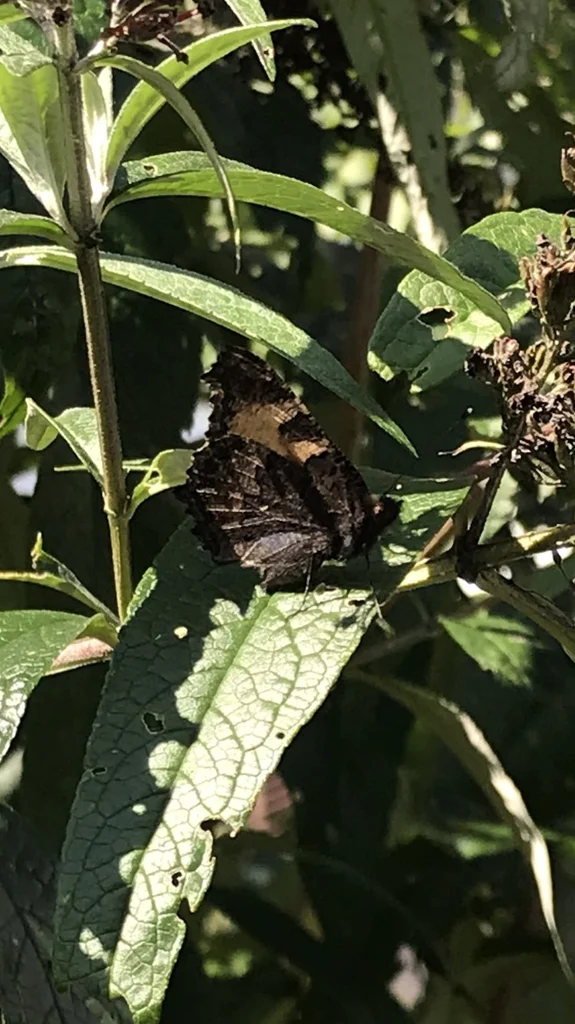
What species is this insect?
Aglais urticae
